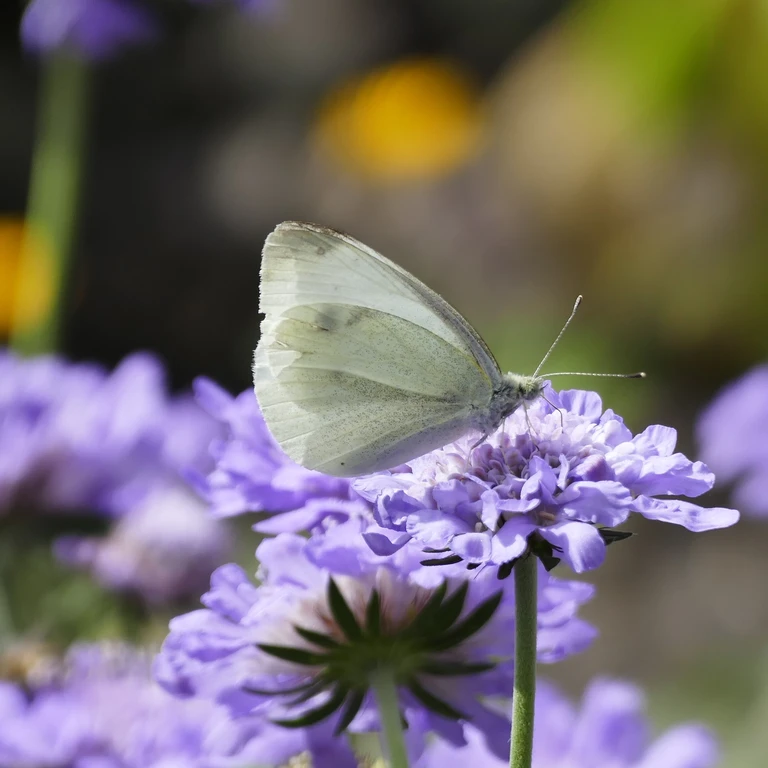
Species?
Pieris rapae
